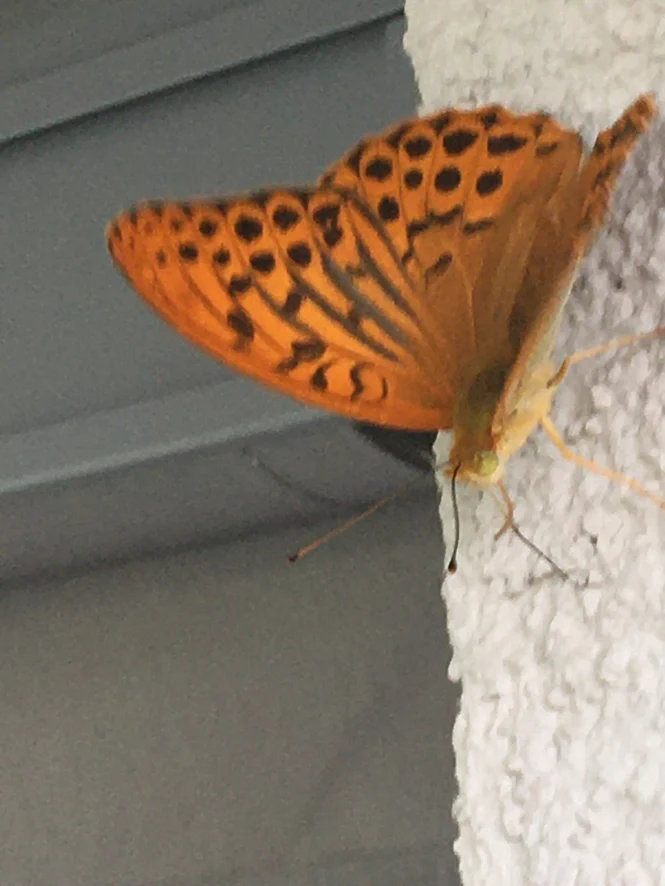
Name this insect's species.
Argynnis paphia
